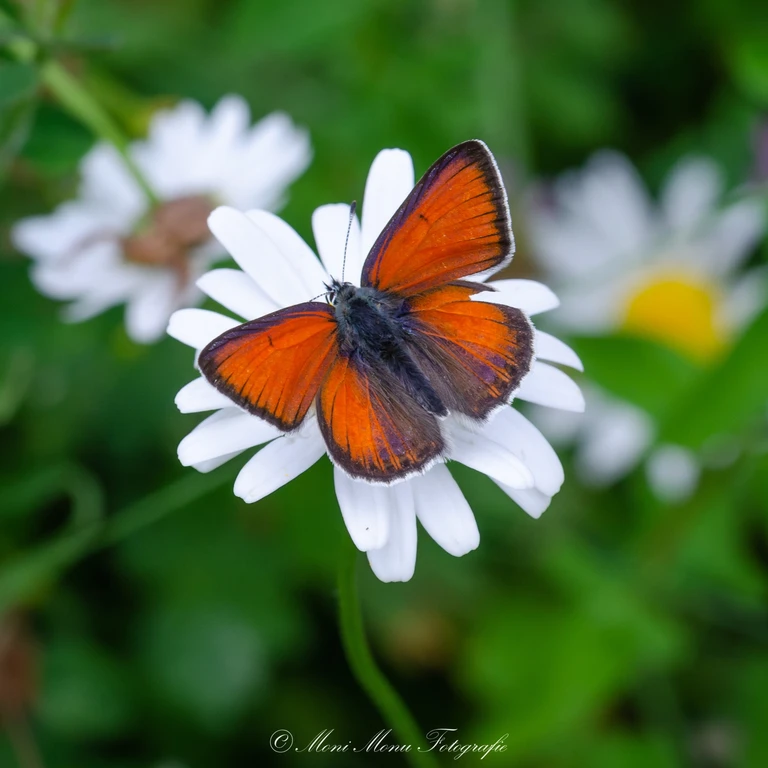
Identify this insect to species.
Lycaena hippothoe (also Palaeochrysophanus hippothoe)
